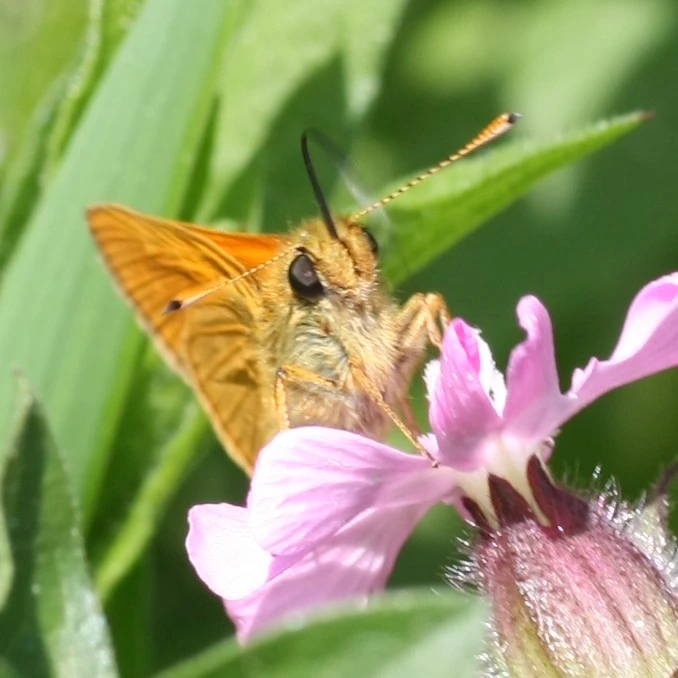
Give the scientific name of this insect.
Ochlodes sylvanus (also Ochlodes venata)
